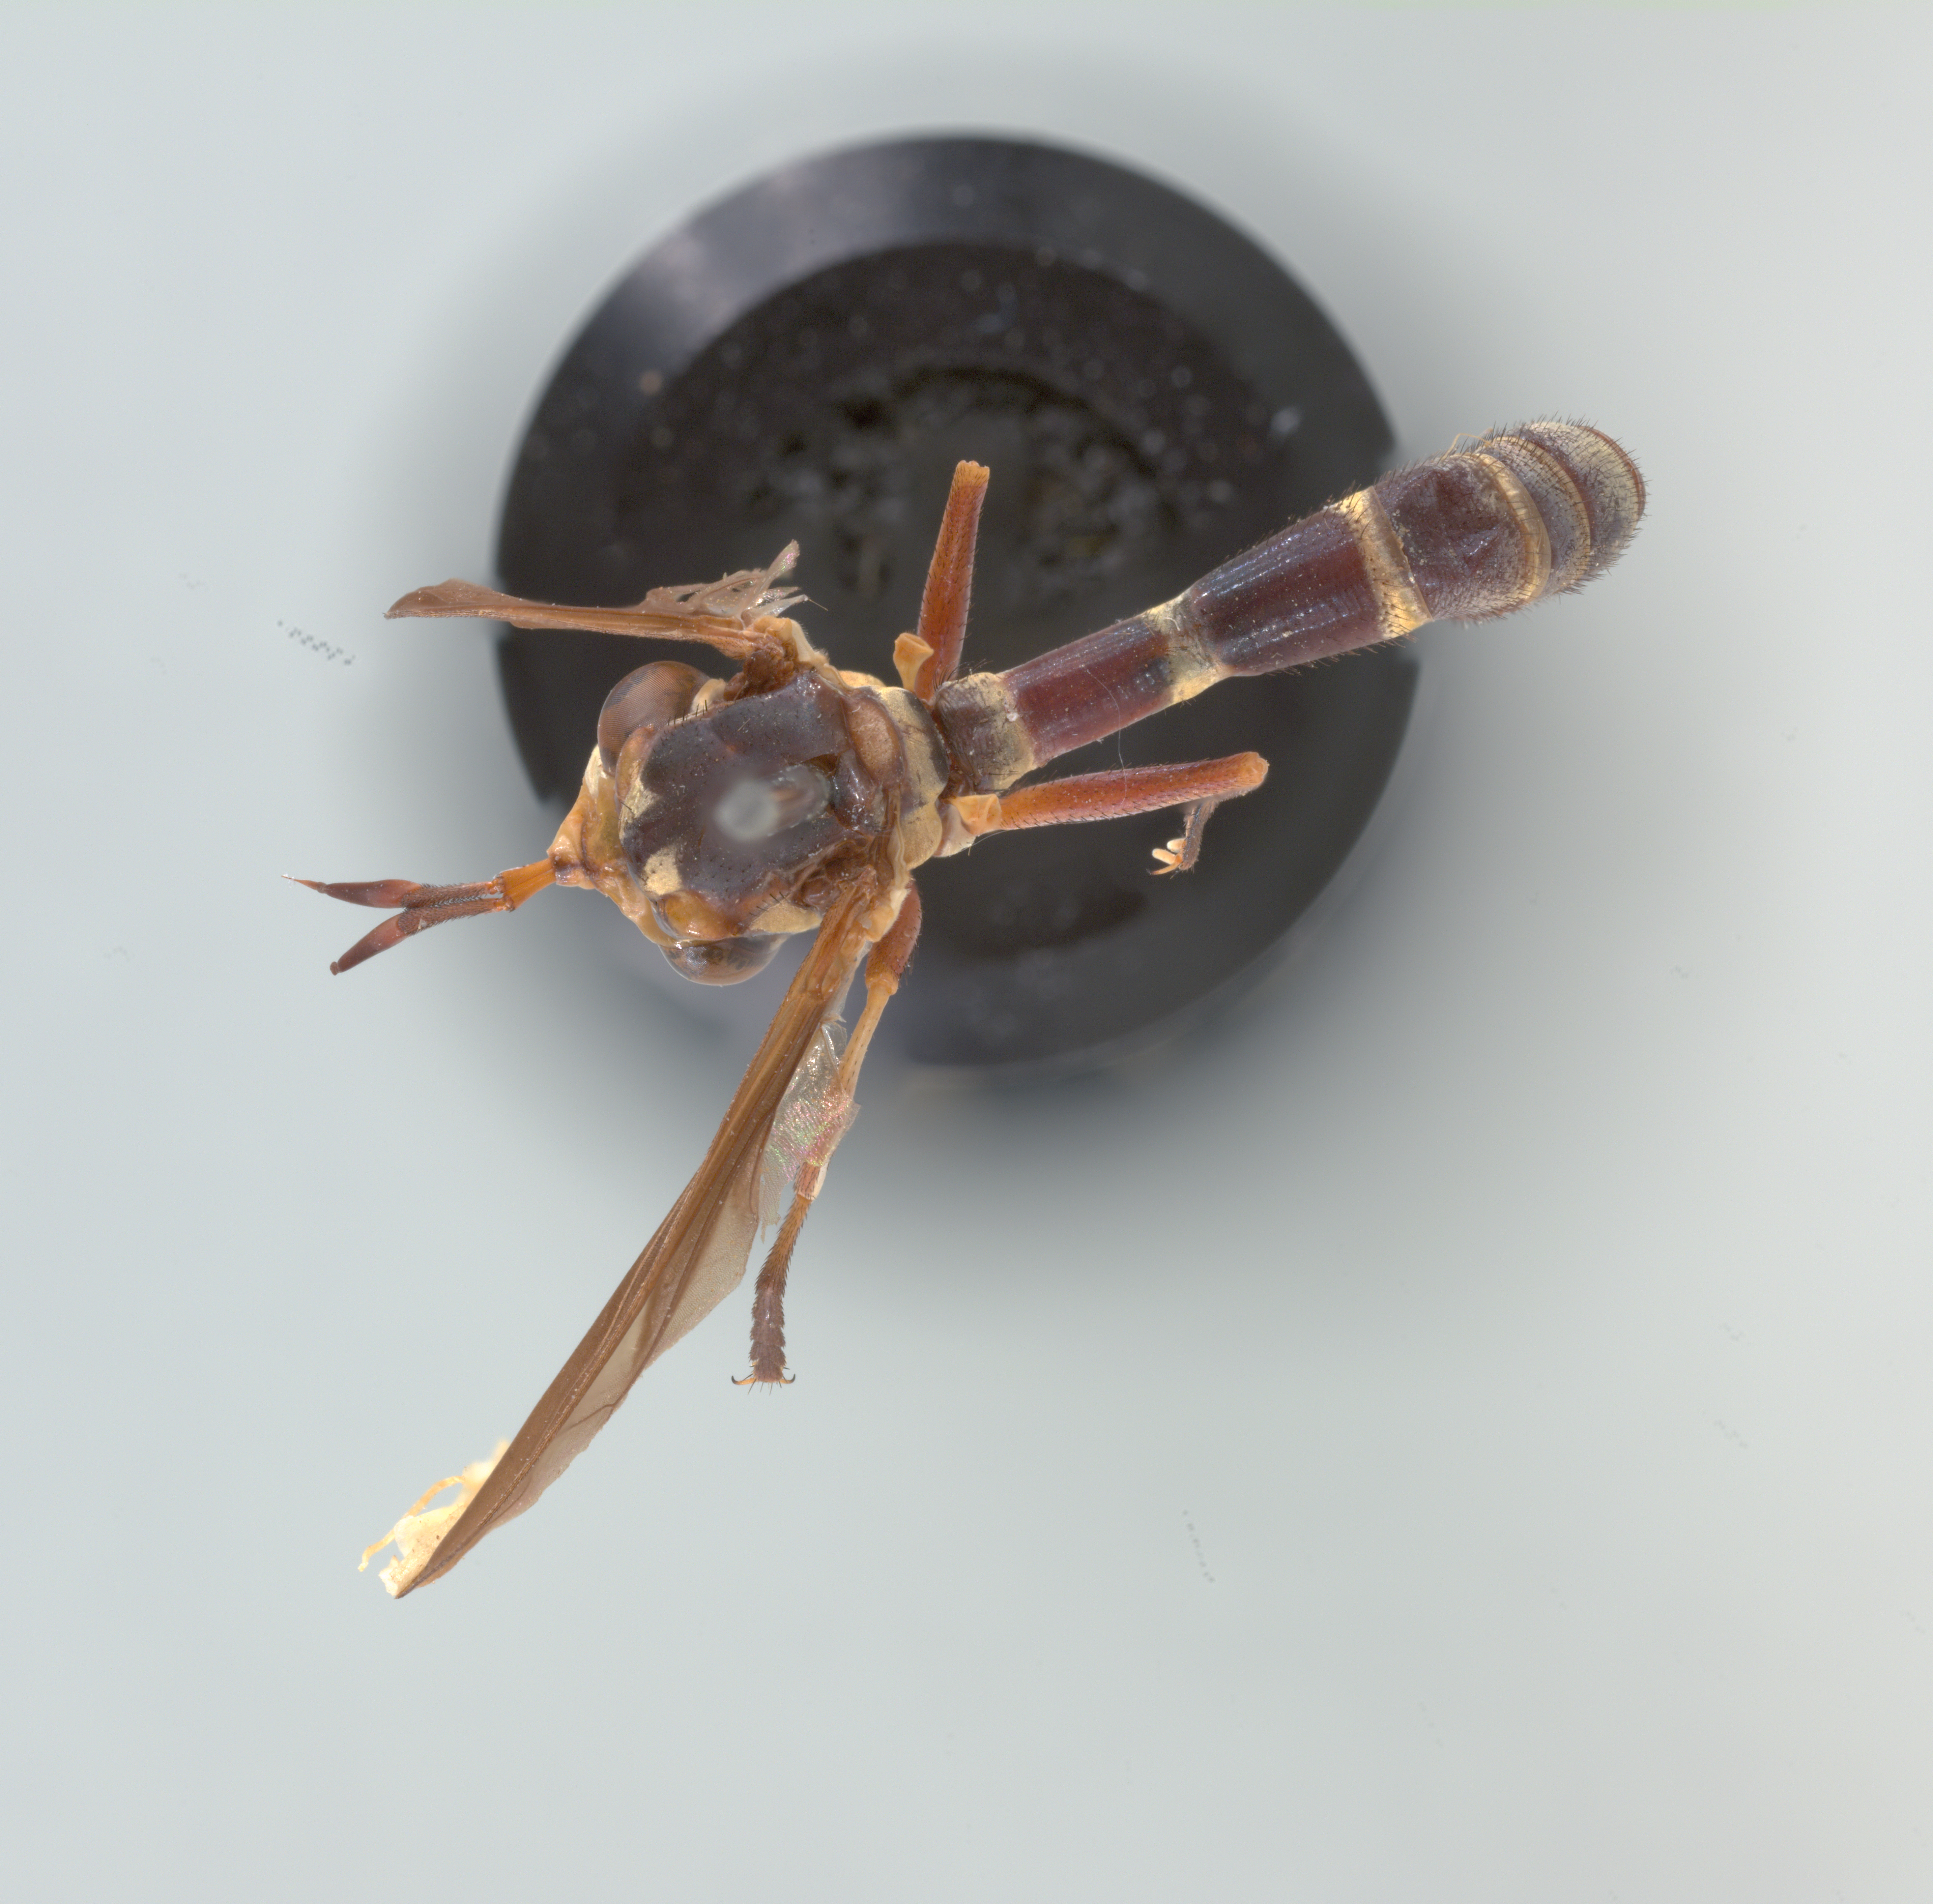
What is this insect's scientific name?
Physoconops brachyrhynchus
